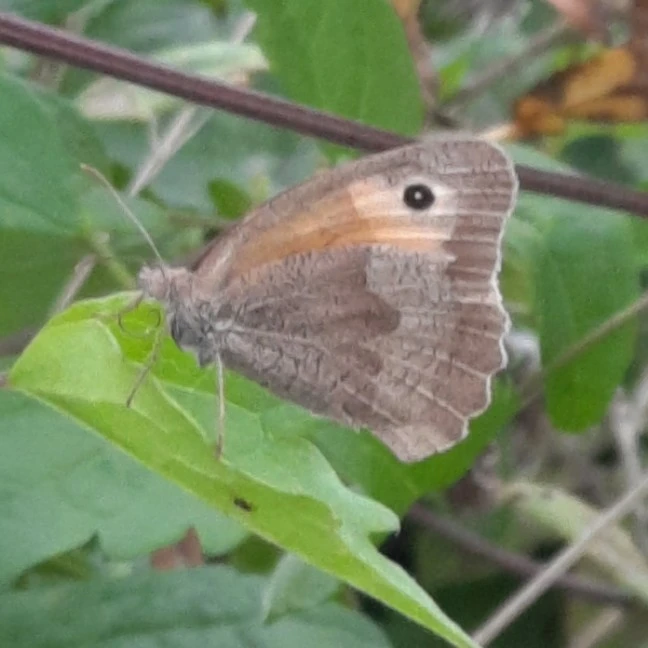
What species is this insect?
Maniola jurtina
